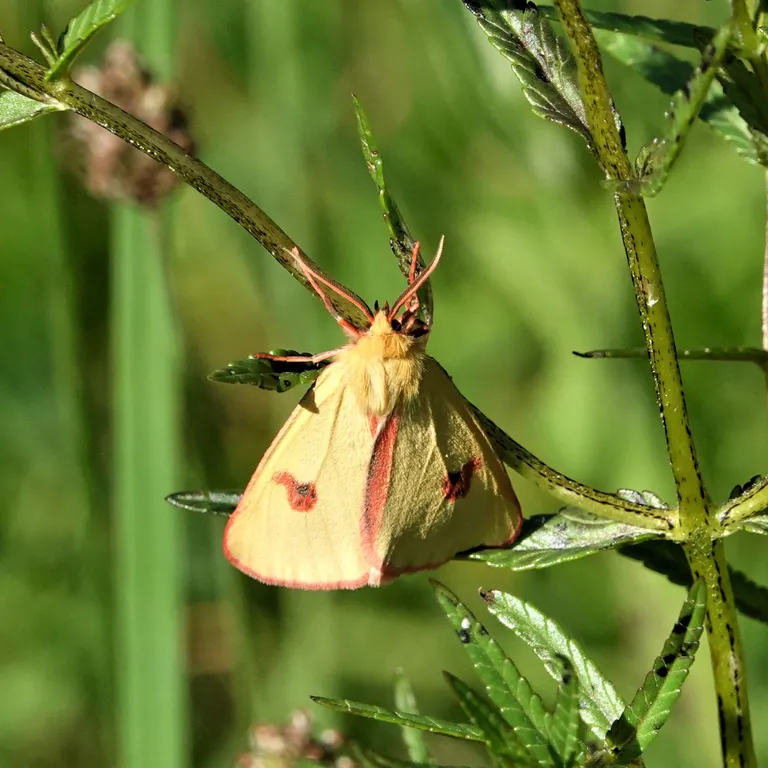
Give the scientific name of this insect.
Diacrisia sannio
